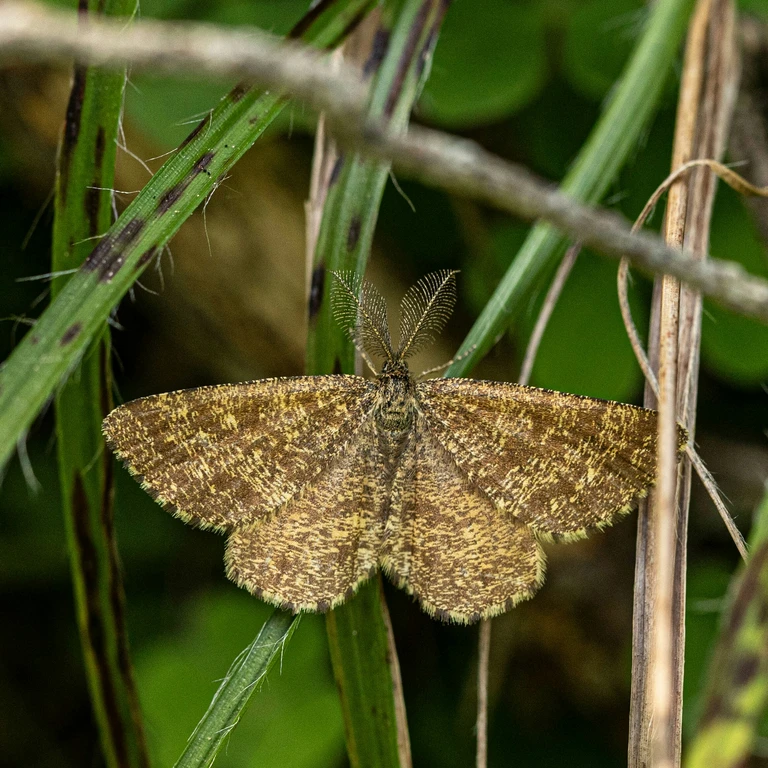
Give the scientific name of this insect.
Ematurga atomaria
